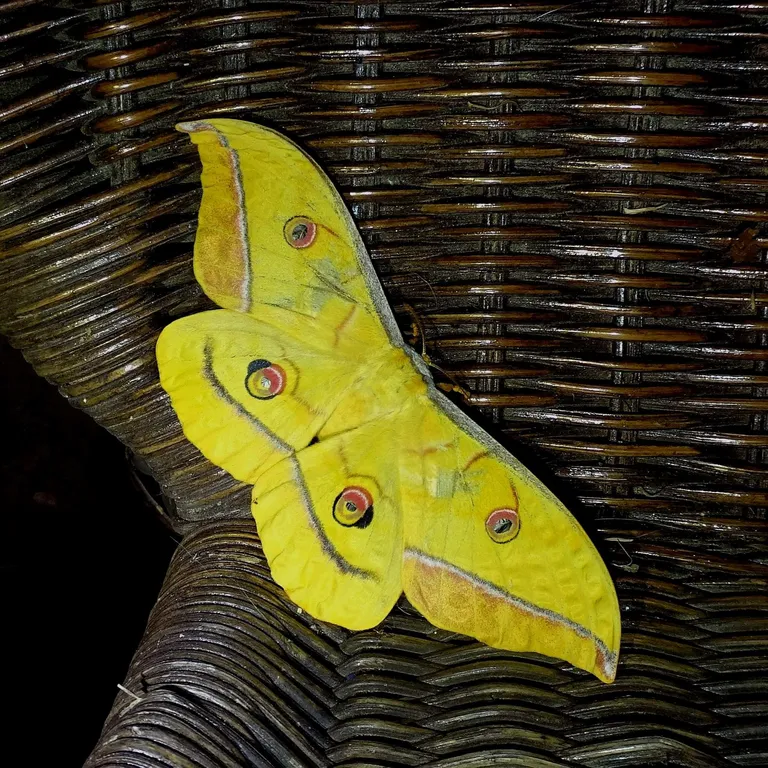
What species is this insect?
Antheraea yamamai
